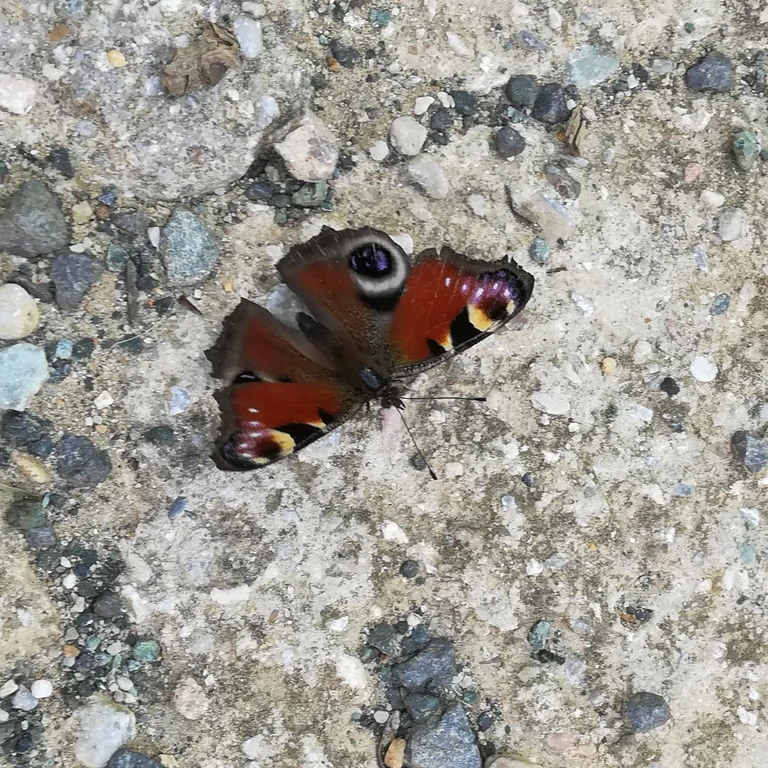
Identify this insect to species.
Aglais io
